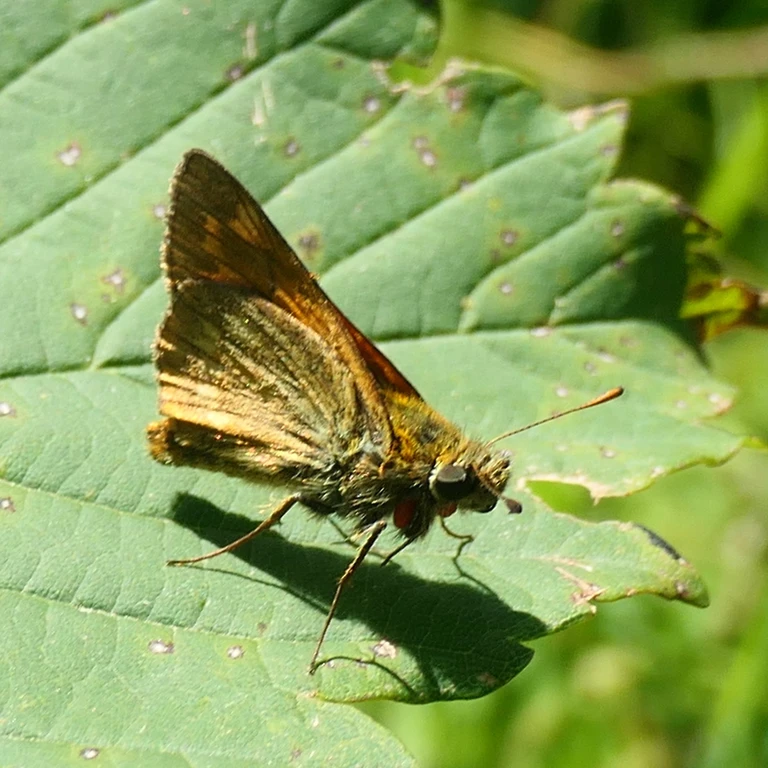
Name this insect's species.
Ochlodes sylvanus (also Ochlodes venata)
